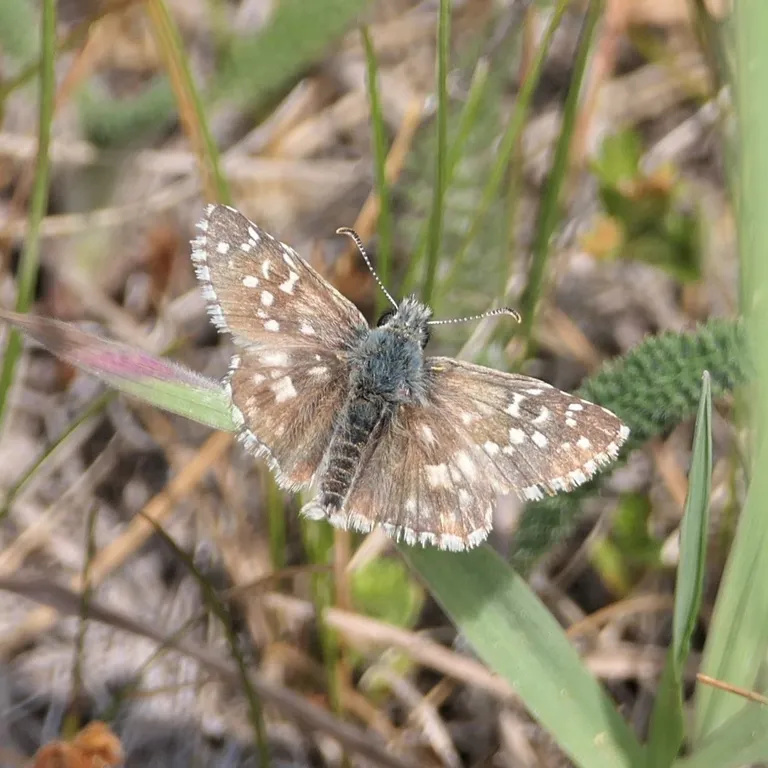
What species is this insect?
Pyrgus armoricanus
